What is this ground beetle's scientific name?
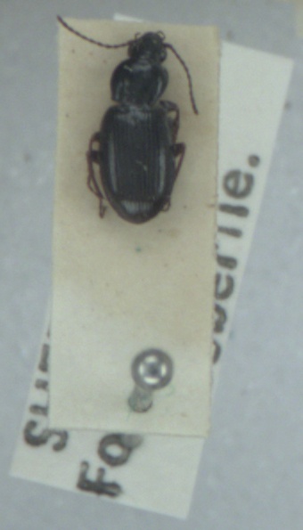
Pterostichus strenuus
